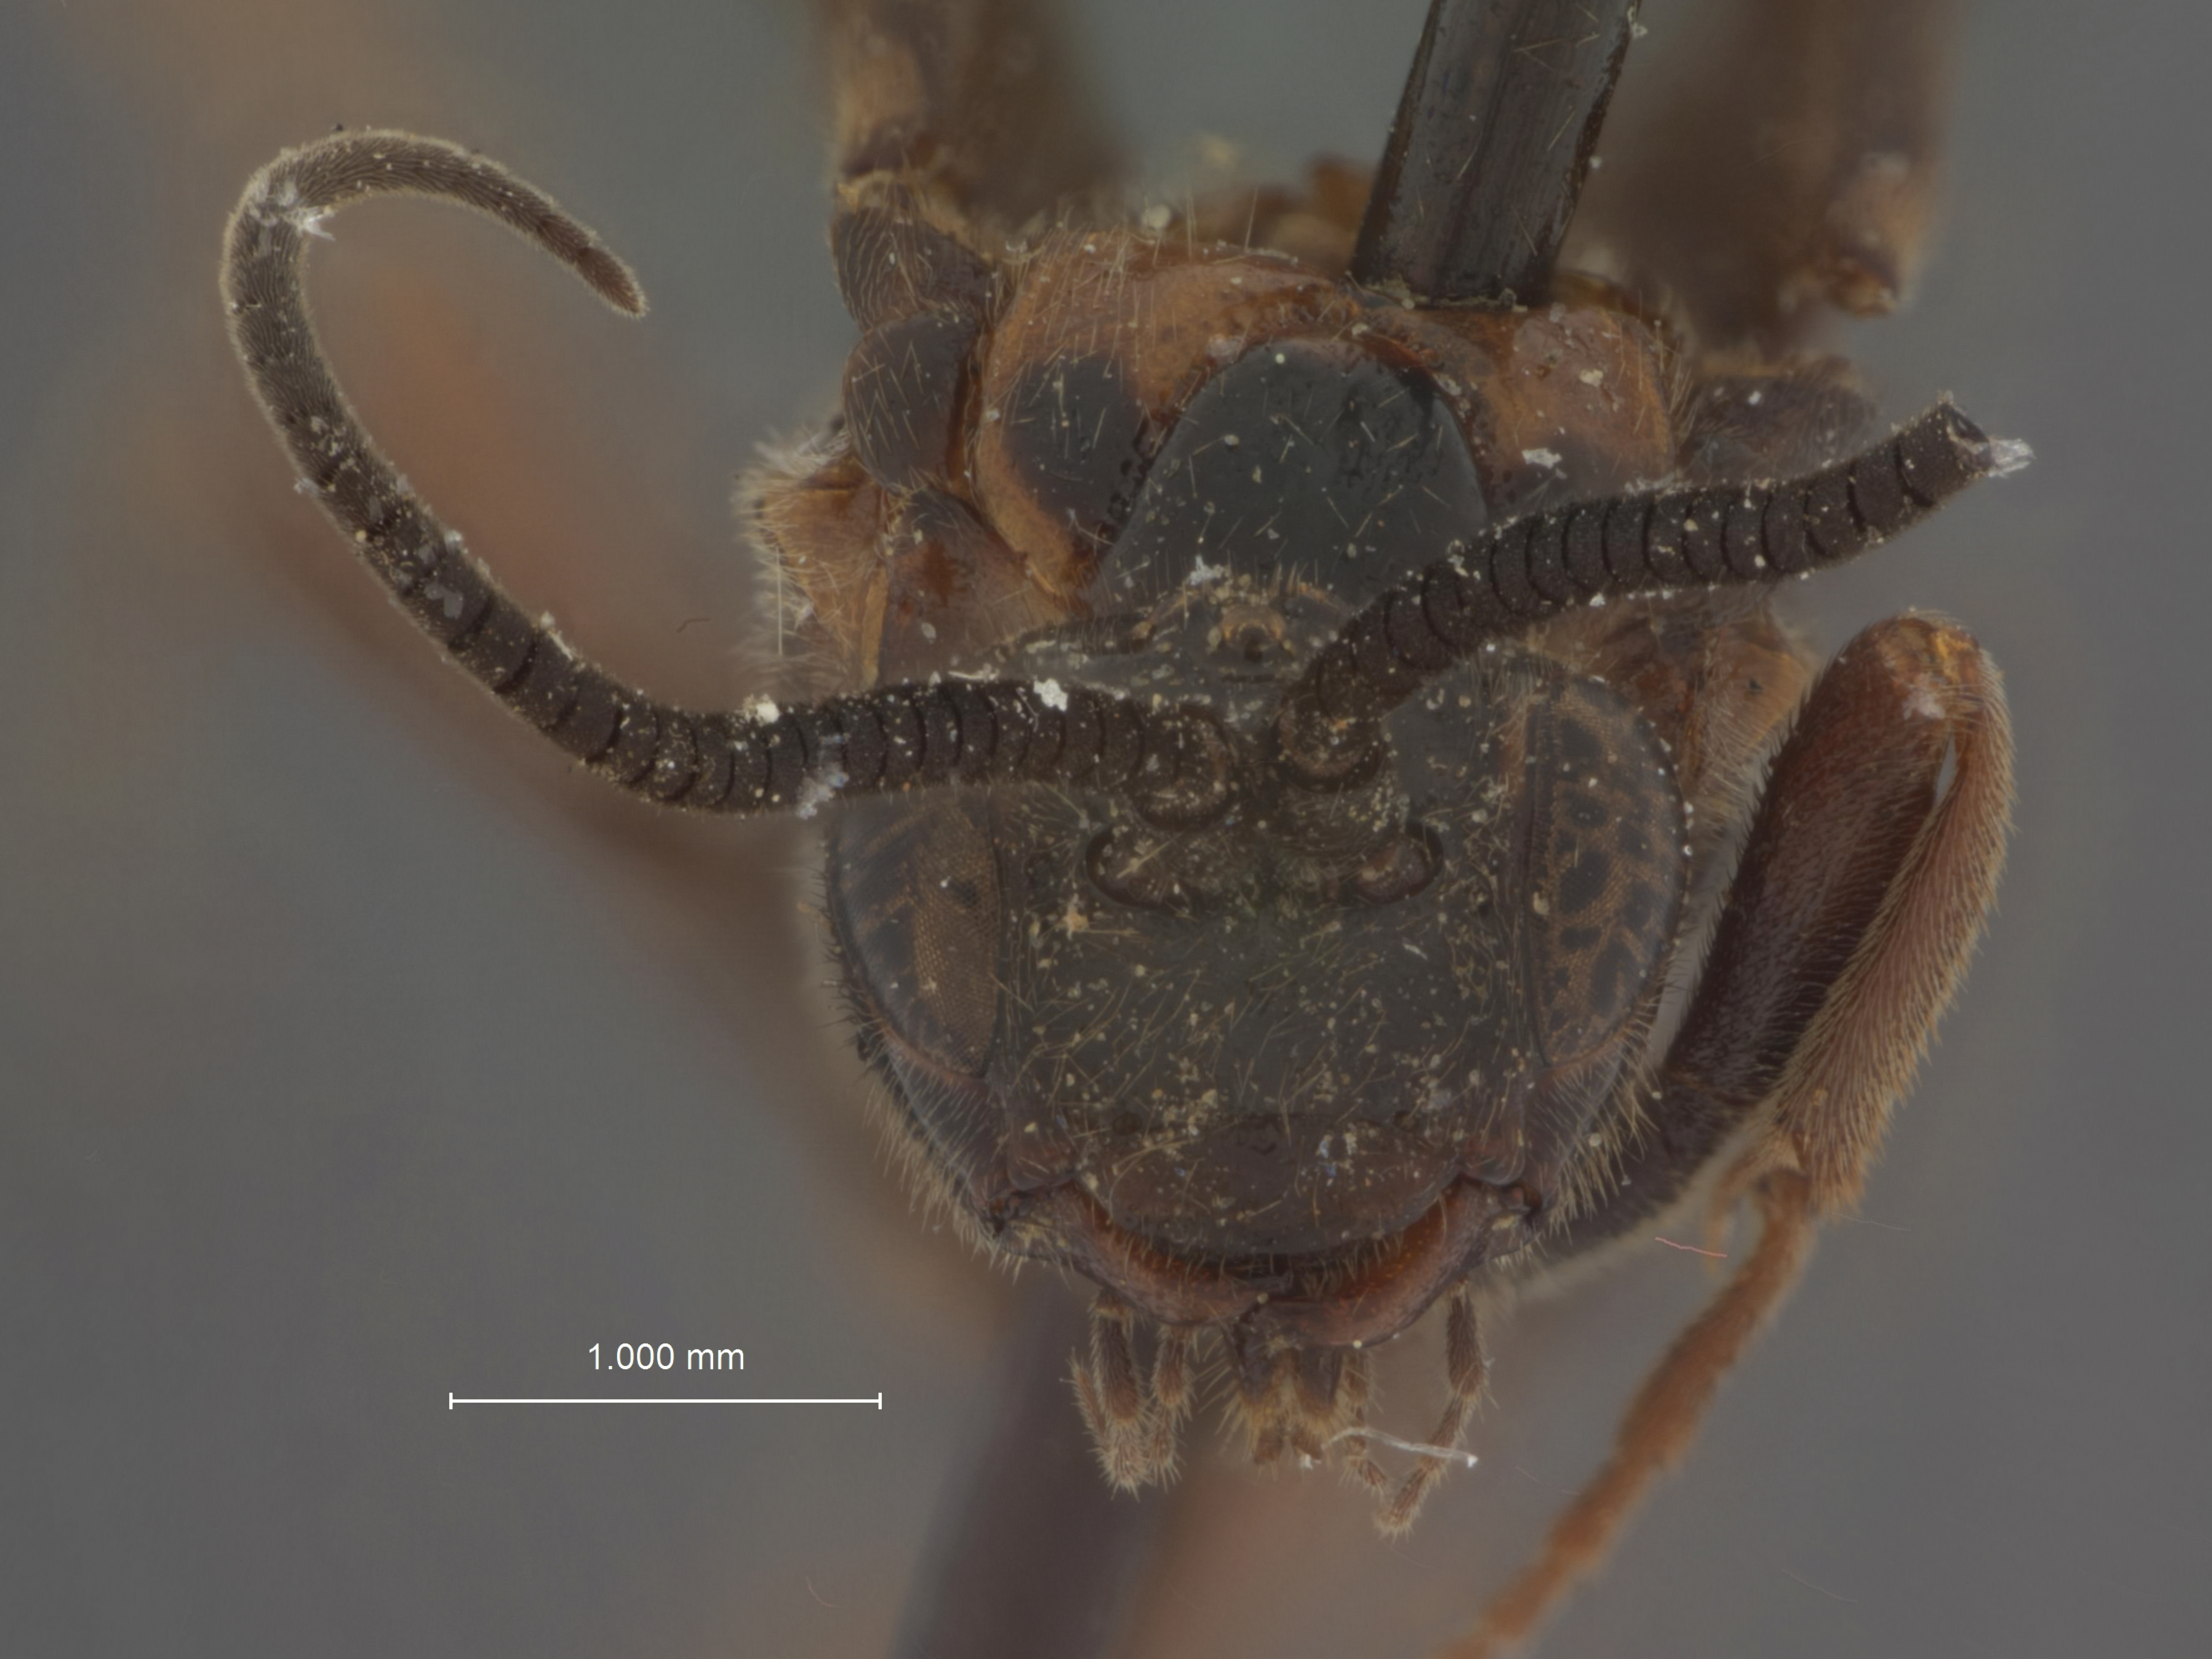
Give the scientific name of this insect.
Cardiochiles nigriceps
